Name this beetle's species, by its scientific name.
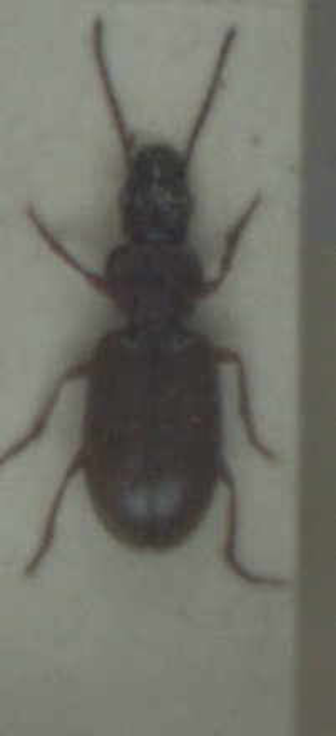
Dicheirotrichus gustavii
